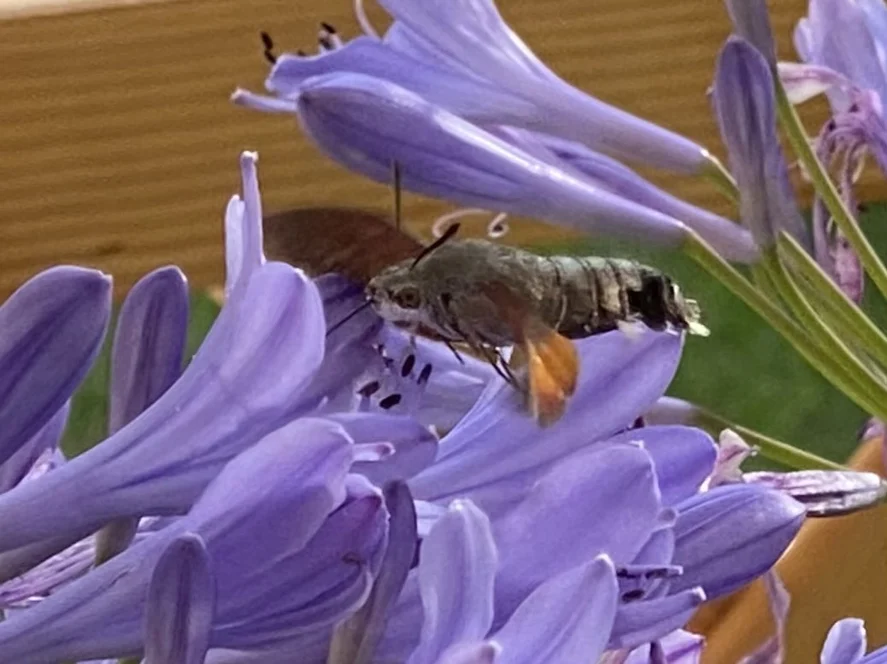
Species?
Macroglossum stellatarum
